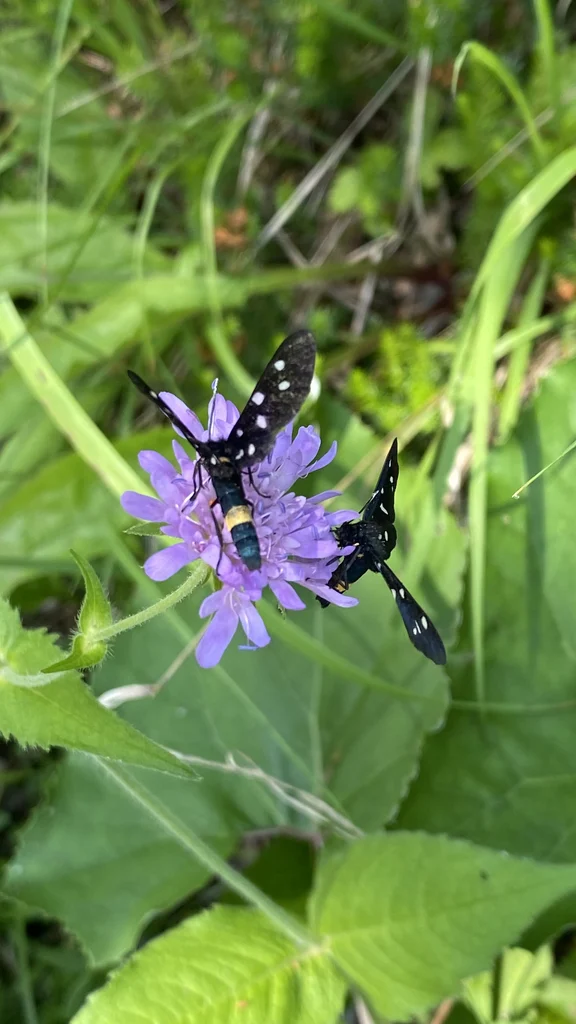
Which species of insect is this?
Amata phegea
